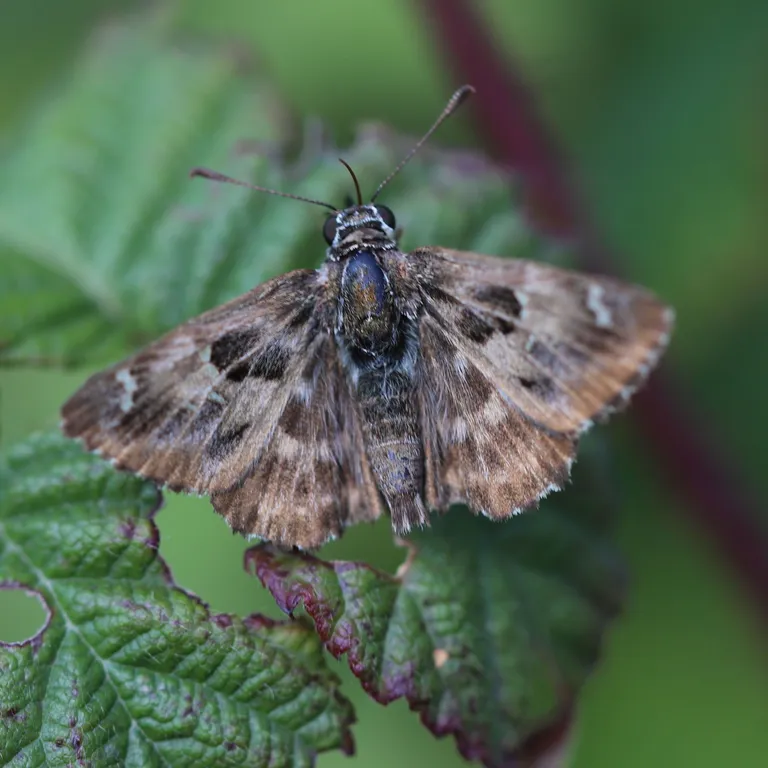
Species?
Carcharodus alceae
